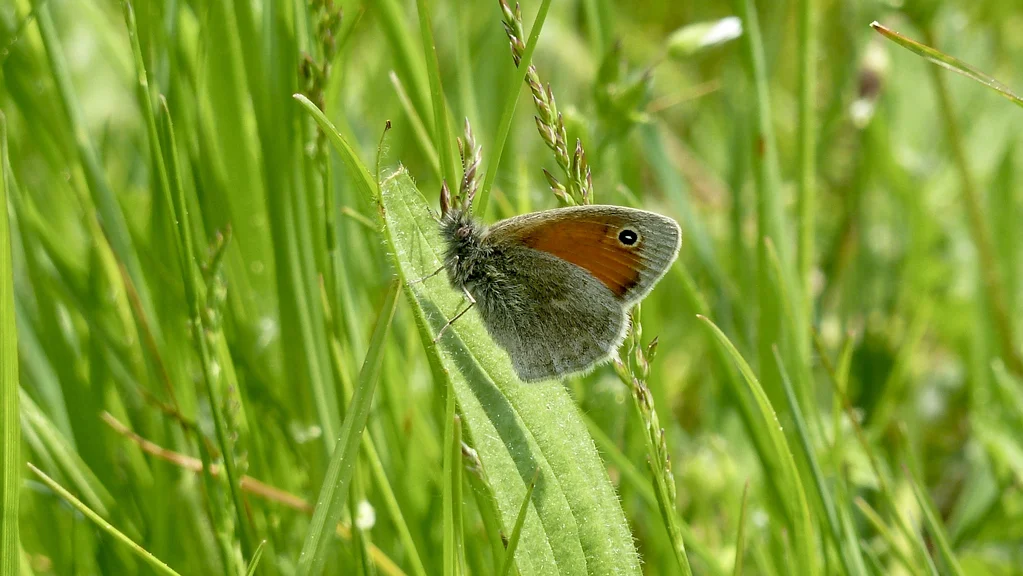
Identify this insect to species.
Coenonympha pamphilus
